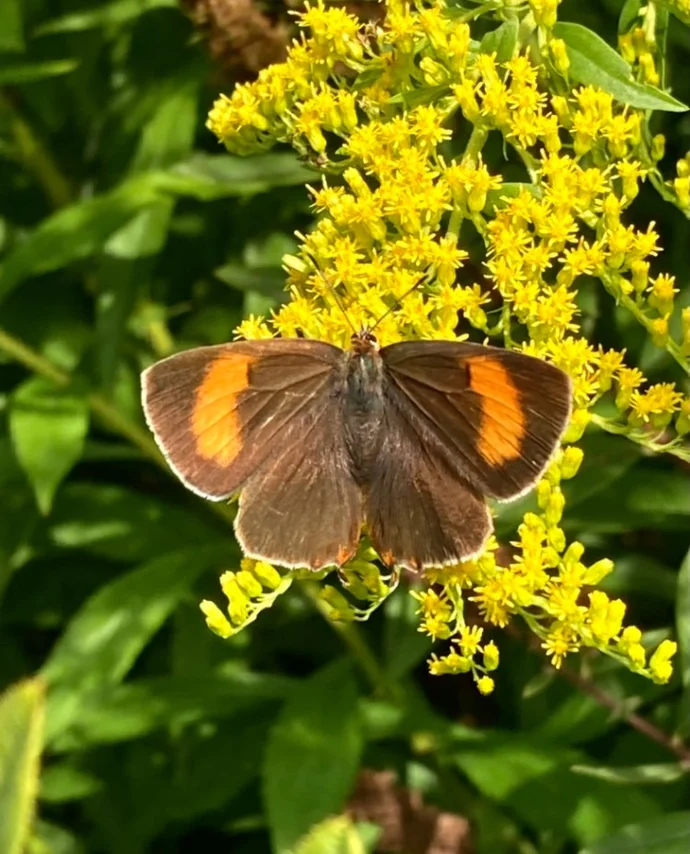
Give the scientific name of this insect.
Thecla betulae
